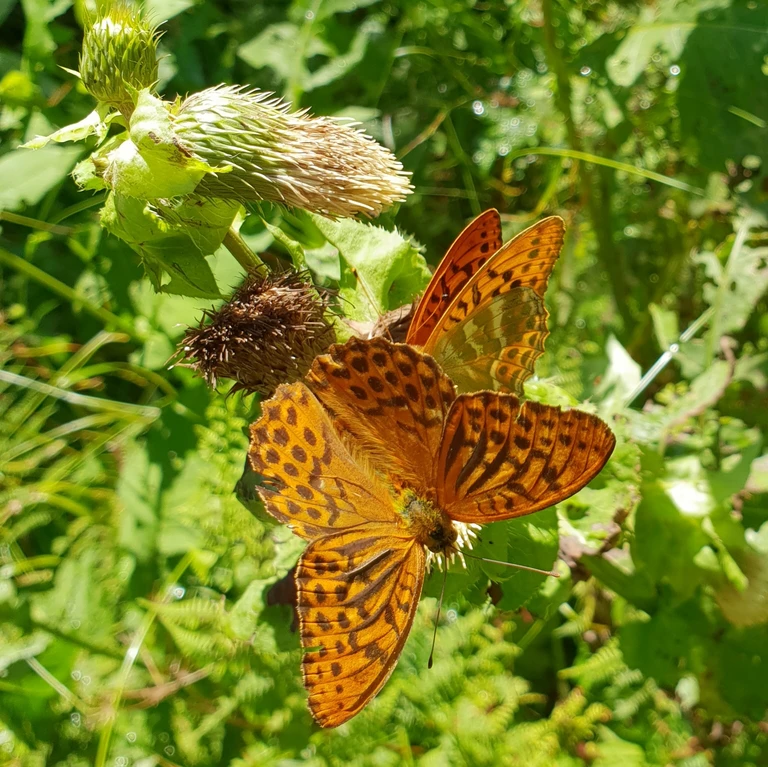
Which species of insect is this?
Argynnis paphia
